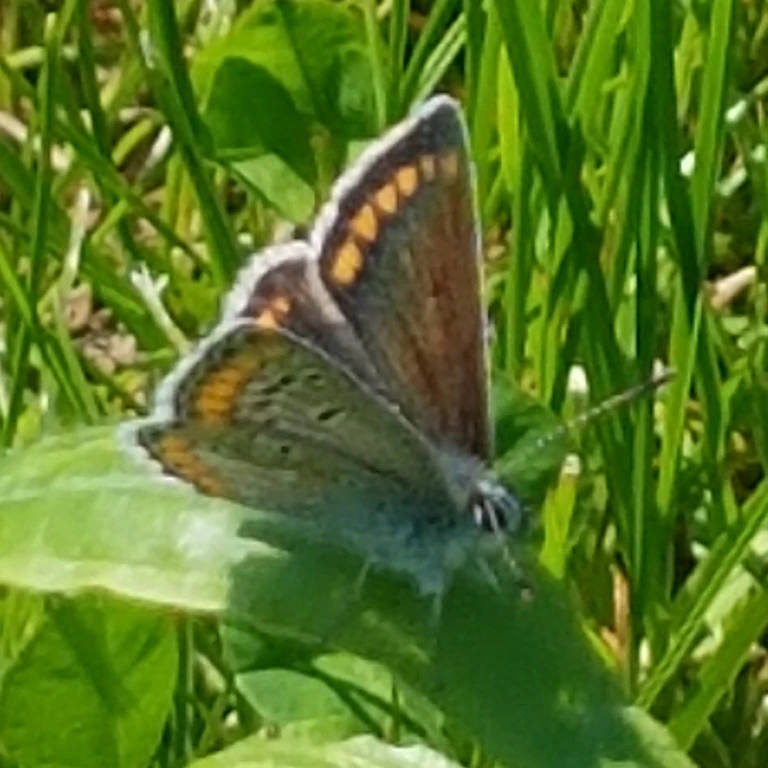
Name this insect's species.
Aricia agestis/artaxerxes
